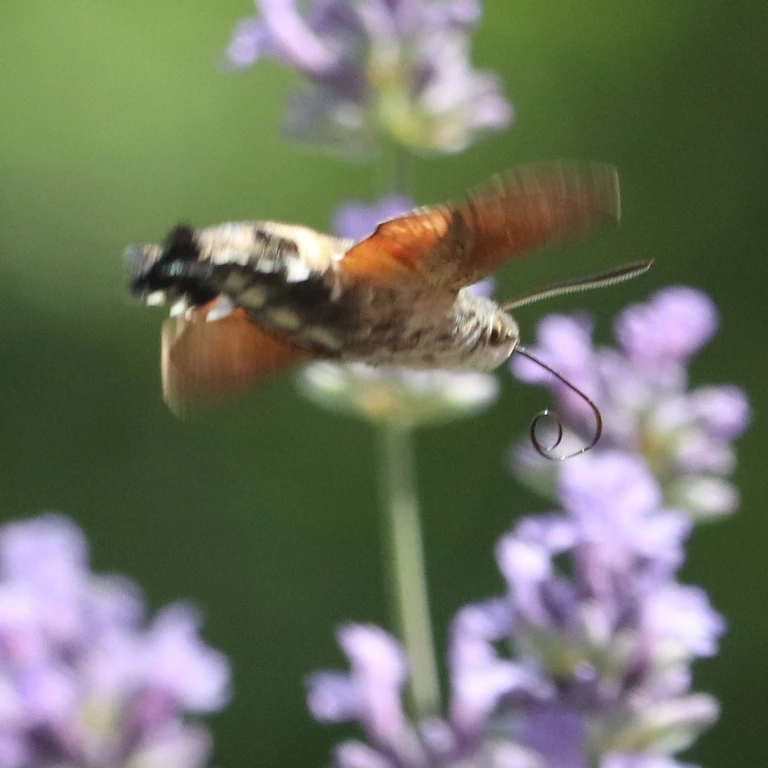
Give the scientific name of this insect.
Macroglossum stellatarum
